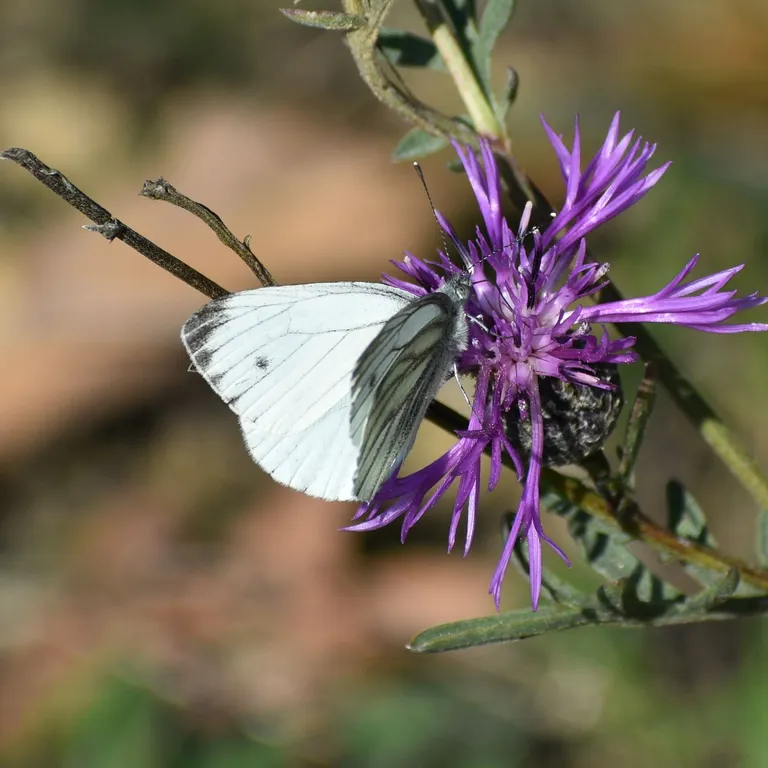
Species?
Pieris napi
